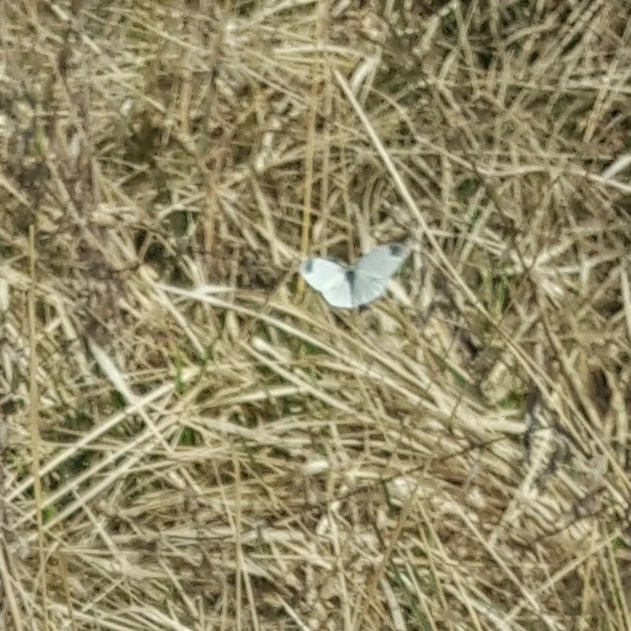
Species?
Leptidea sinapis/juvernica
